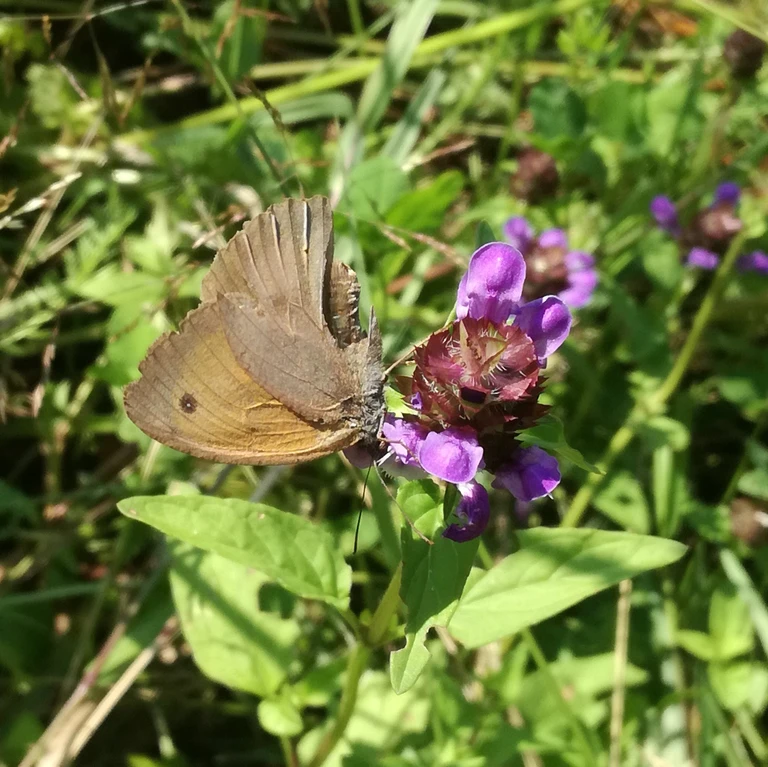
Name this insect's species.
Maniola jurtina
